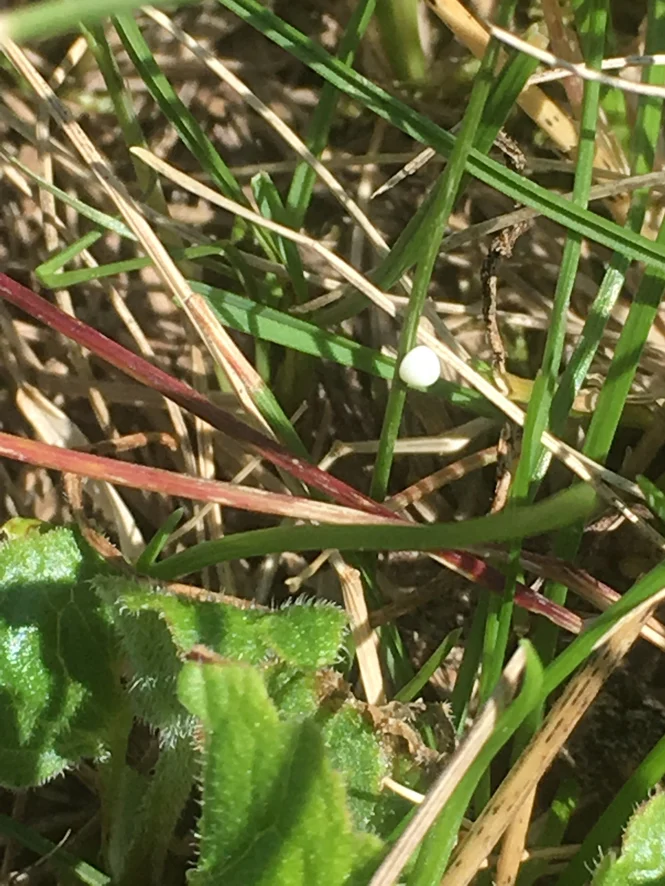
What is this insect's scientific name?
Hesperia comma
